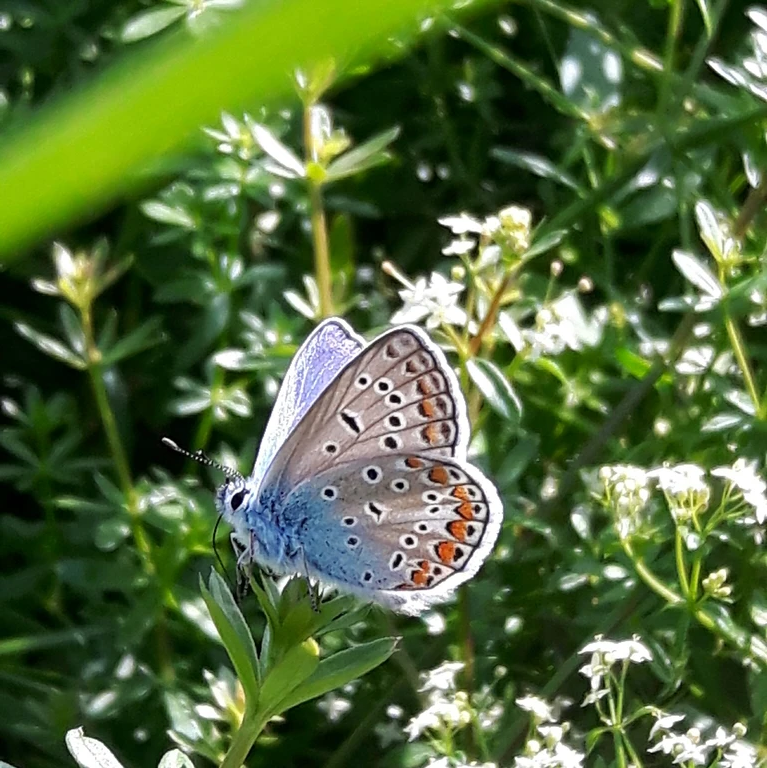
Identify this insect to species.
Polyommatus icarus
